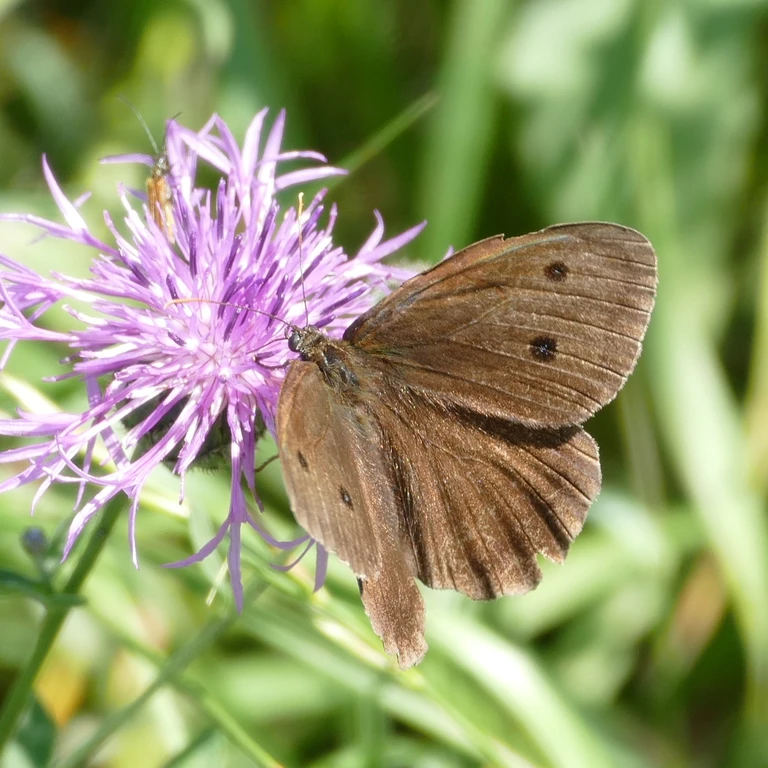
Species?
Minois dryas
